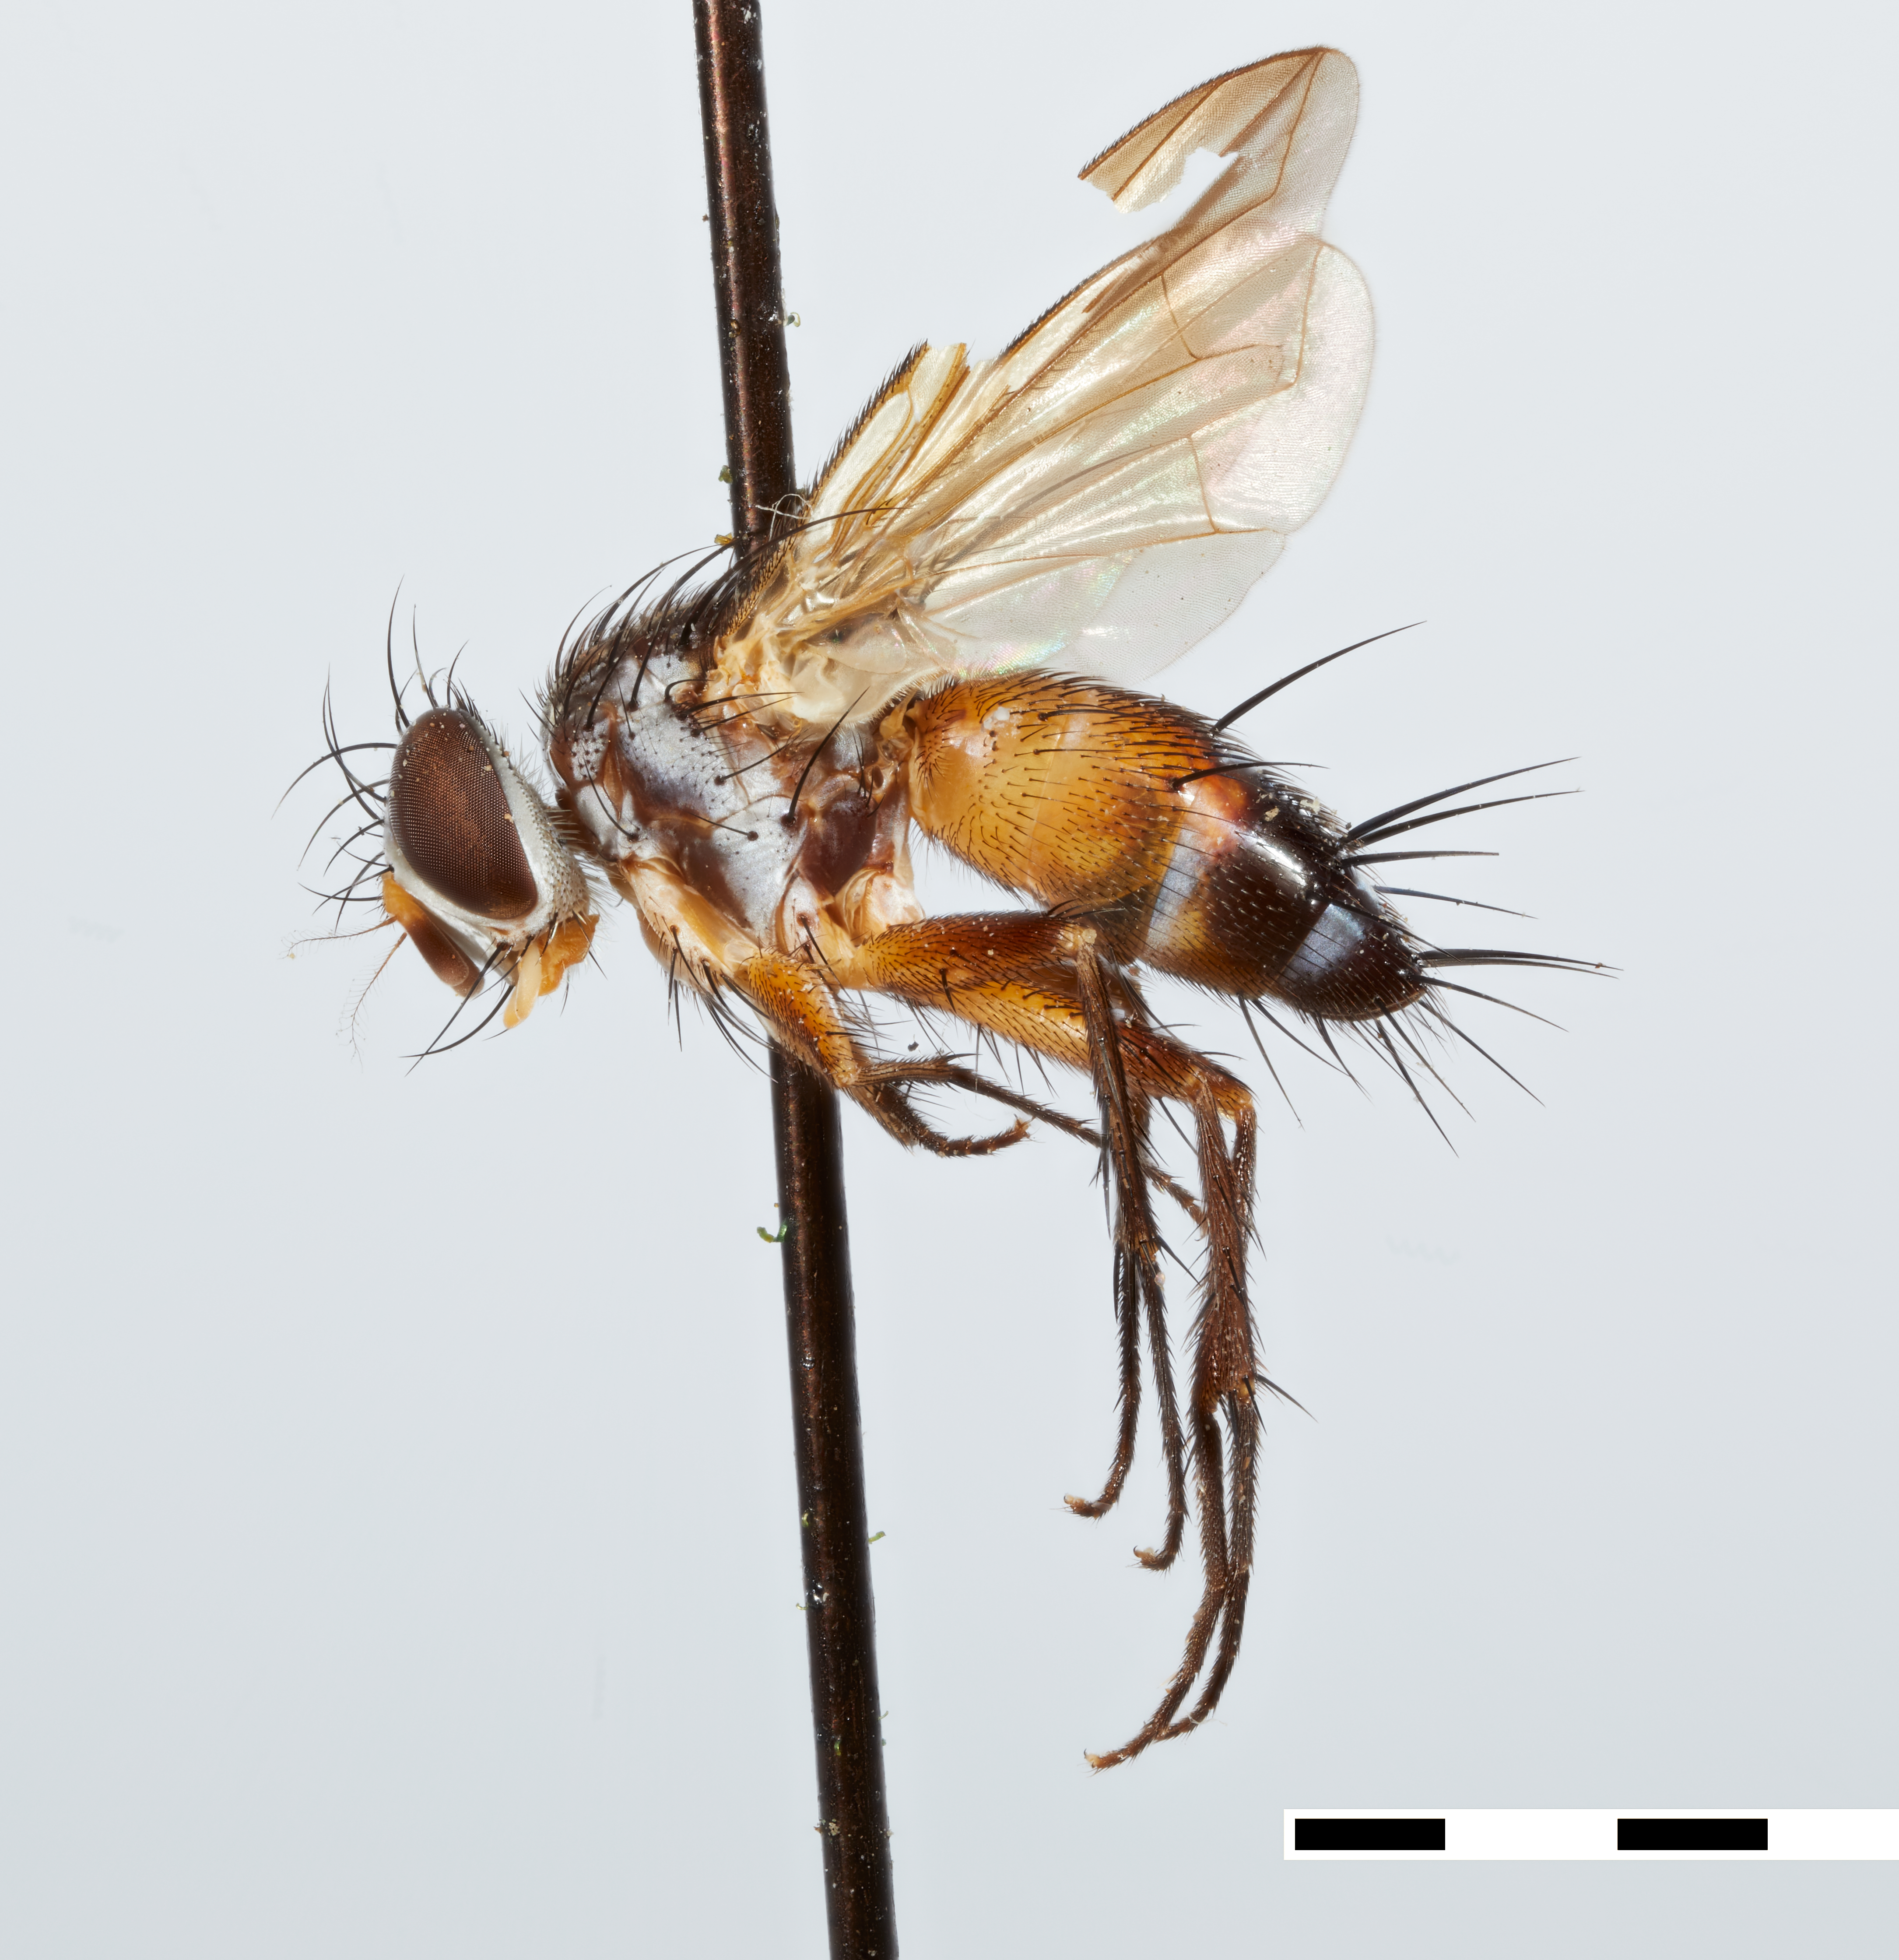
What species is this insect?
Gymnopalpus setipennis
